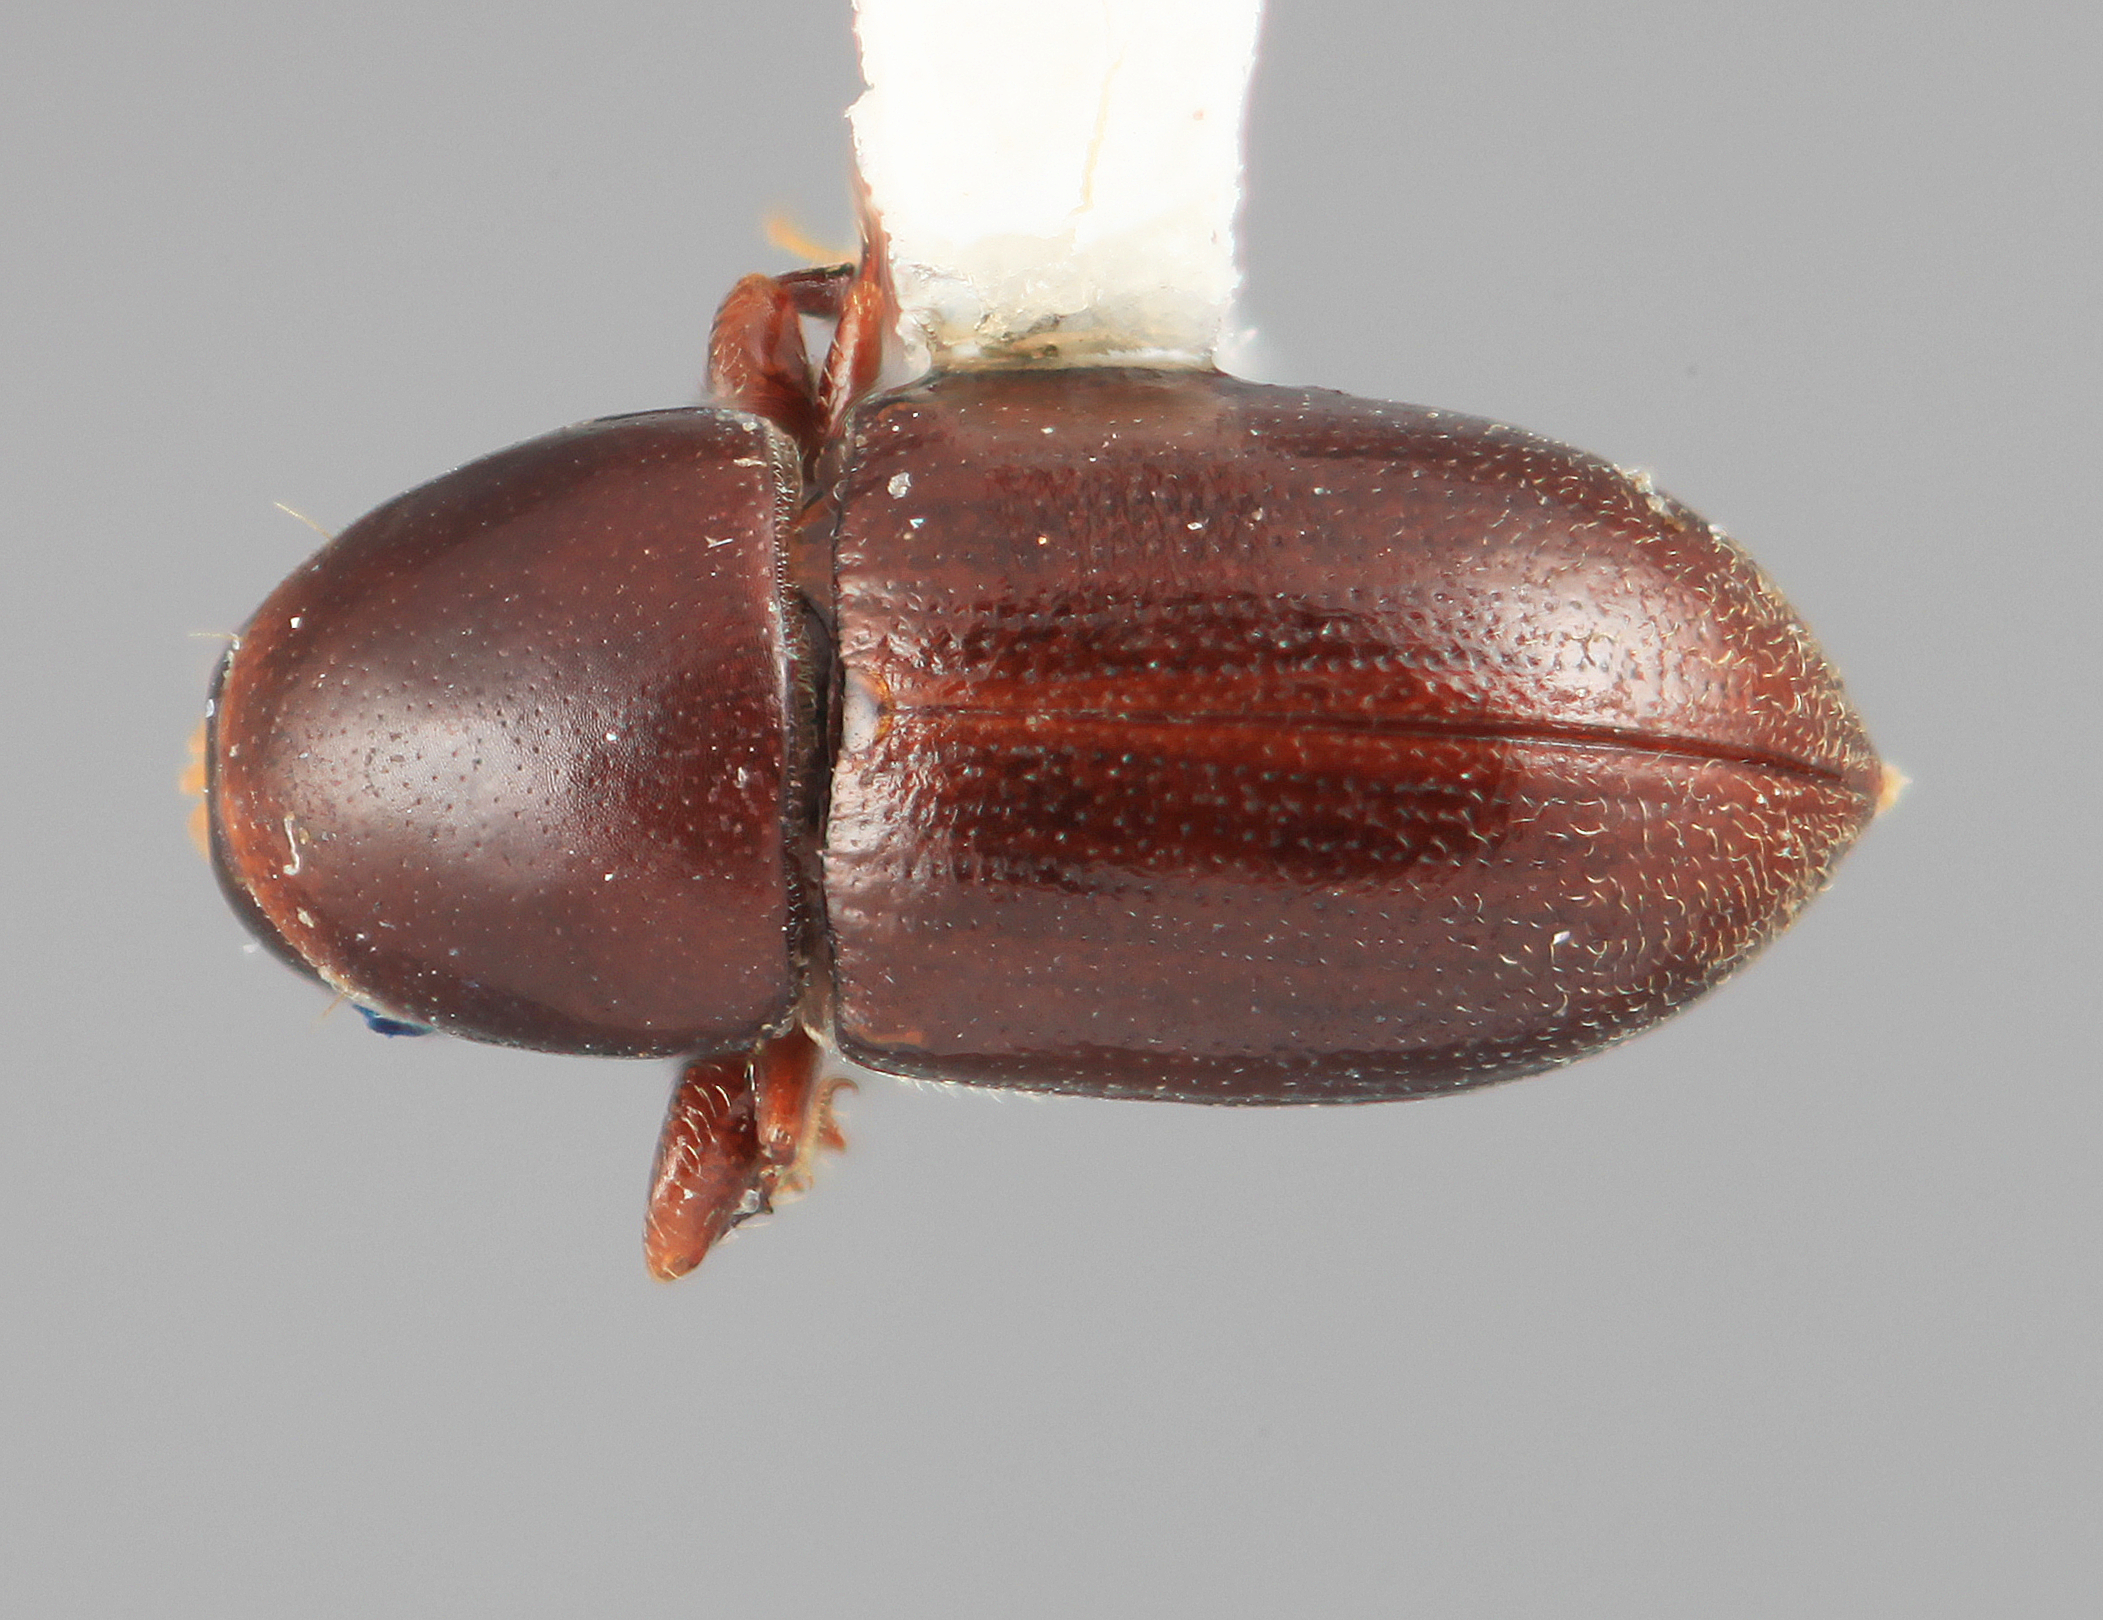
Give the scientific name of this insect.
Scolytodes cecropiavorus
